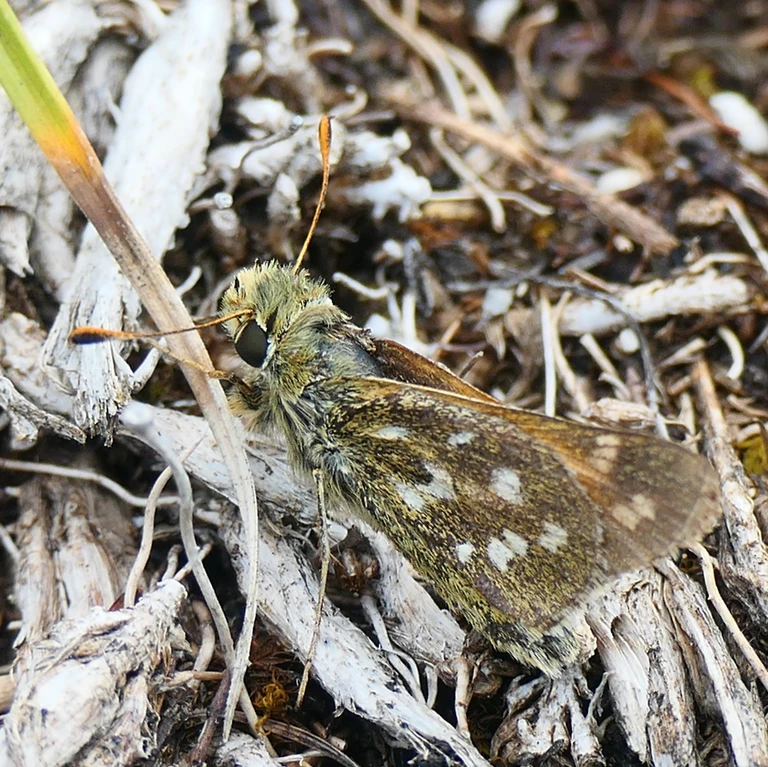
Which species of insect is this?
Hesperia comma
